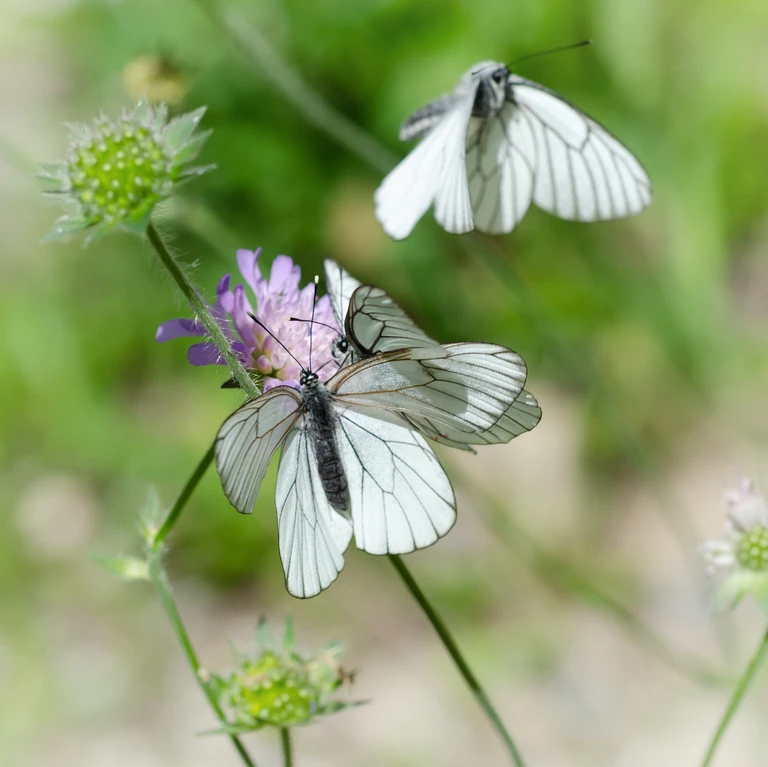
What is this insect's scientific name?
Aporia crataegi
